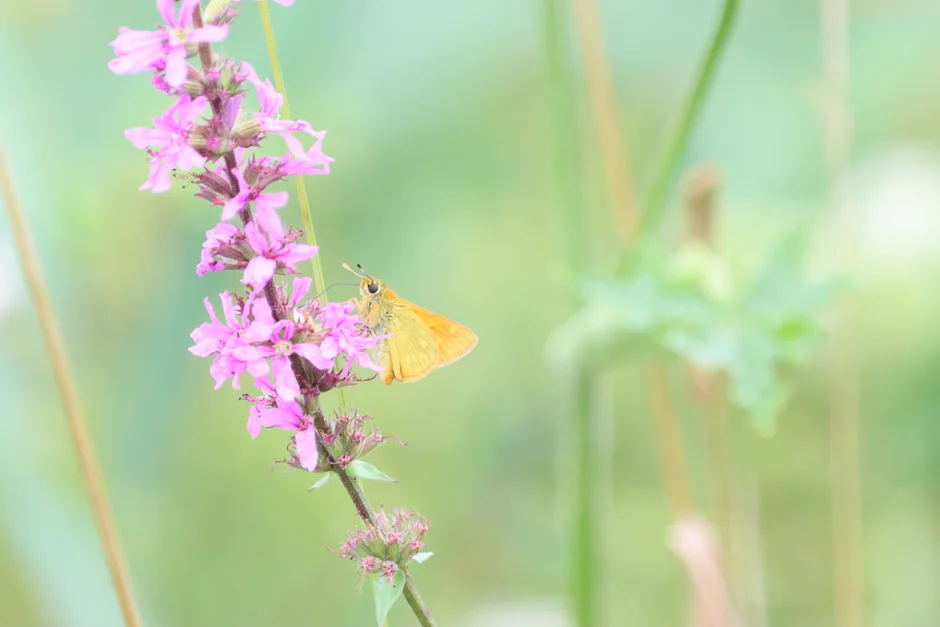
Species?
Ochlodes sylvanus (also Ochlodes venata)
